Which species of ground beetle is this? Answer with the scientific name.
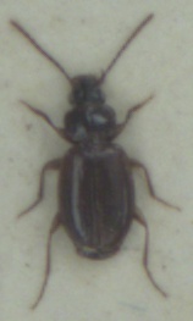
Trechus obtusus
